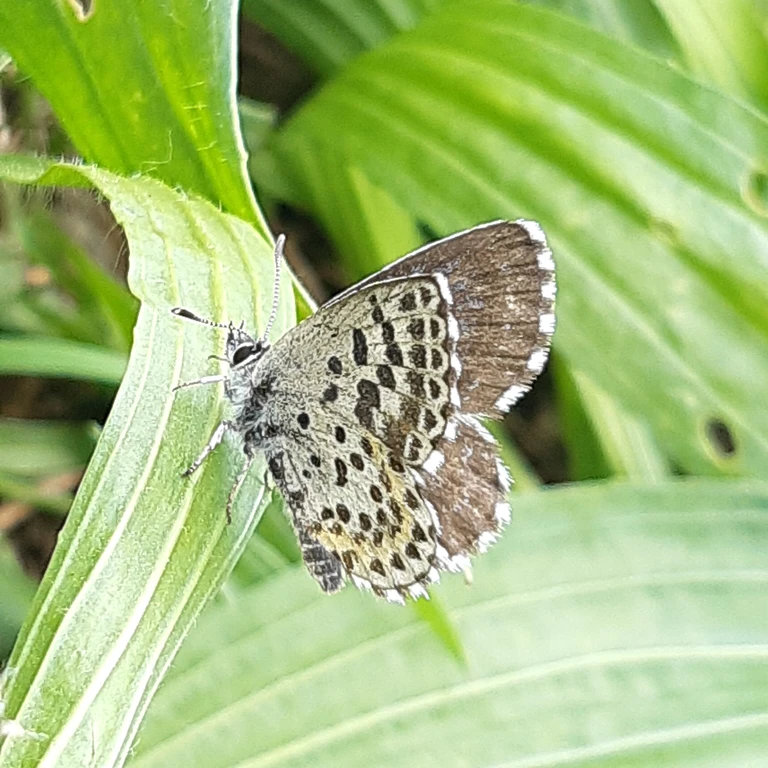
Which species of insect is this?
Scolitantides orion
